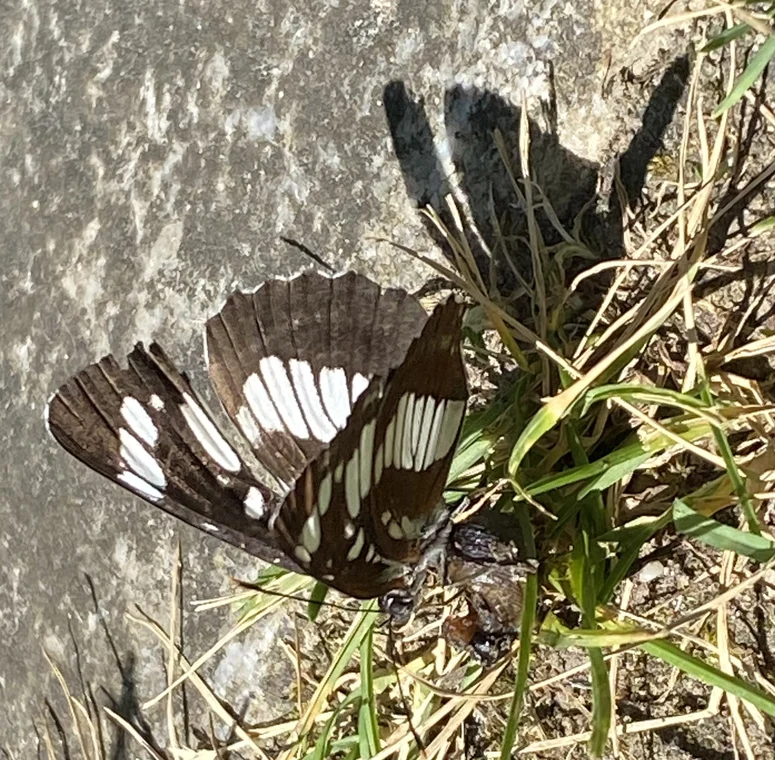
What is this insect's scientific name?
Neptis rivularis
